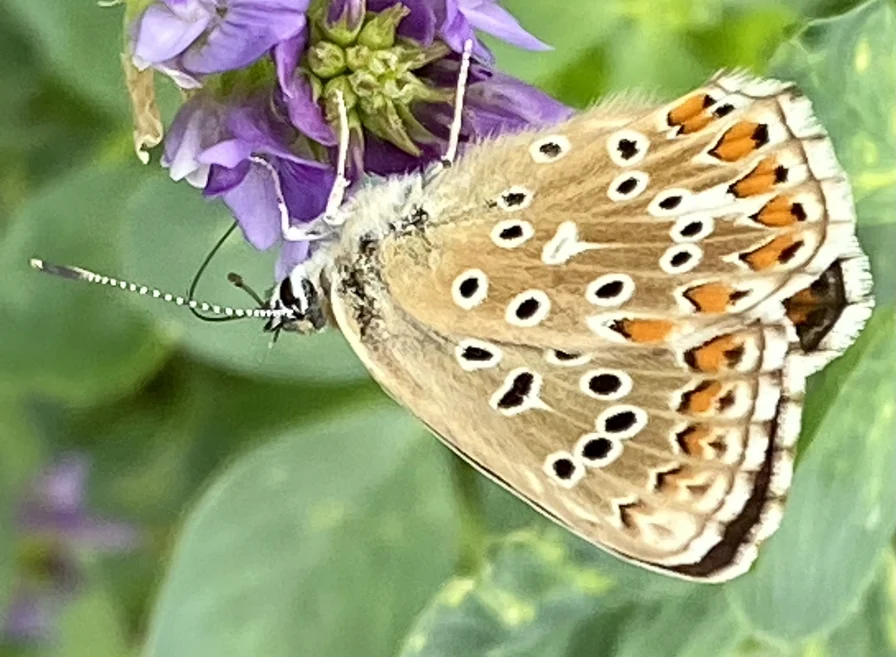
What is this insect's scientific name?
Lysandra bellargus
